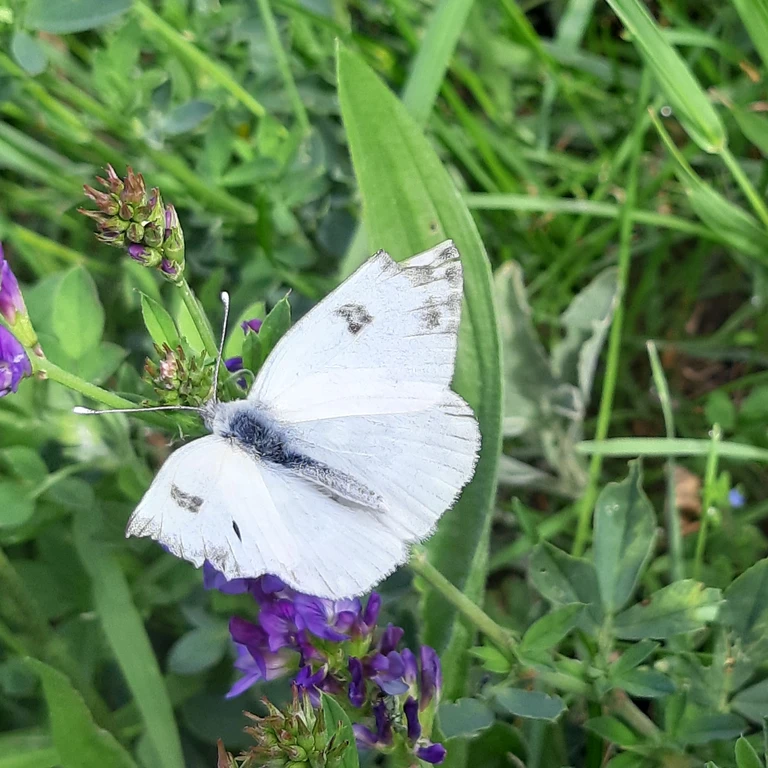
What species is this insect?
Pontia edusa
